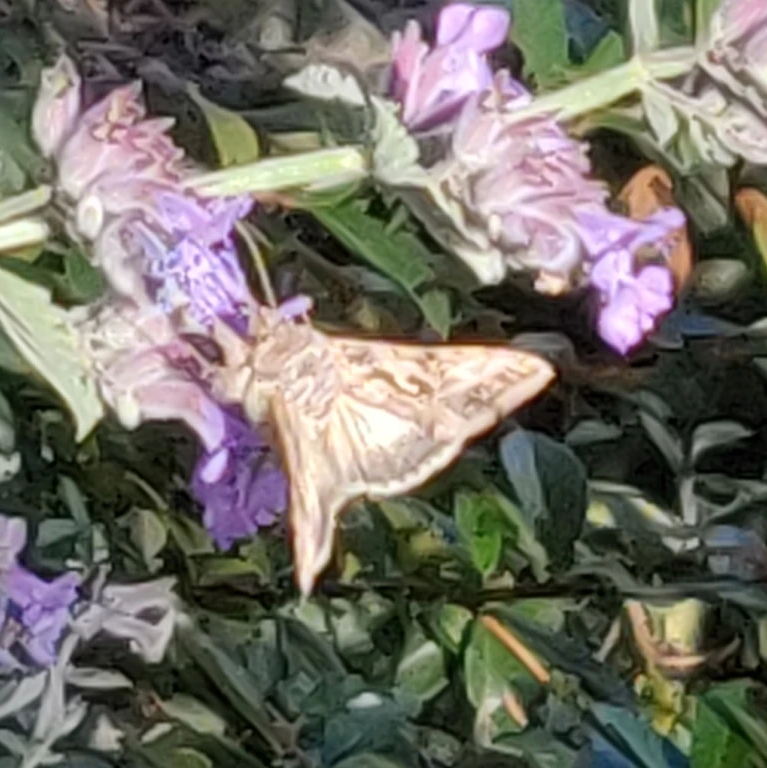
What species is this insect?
Autographa gamma
